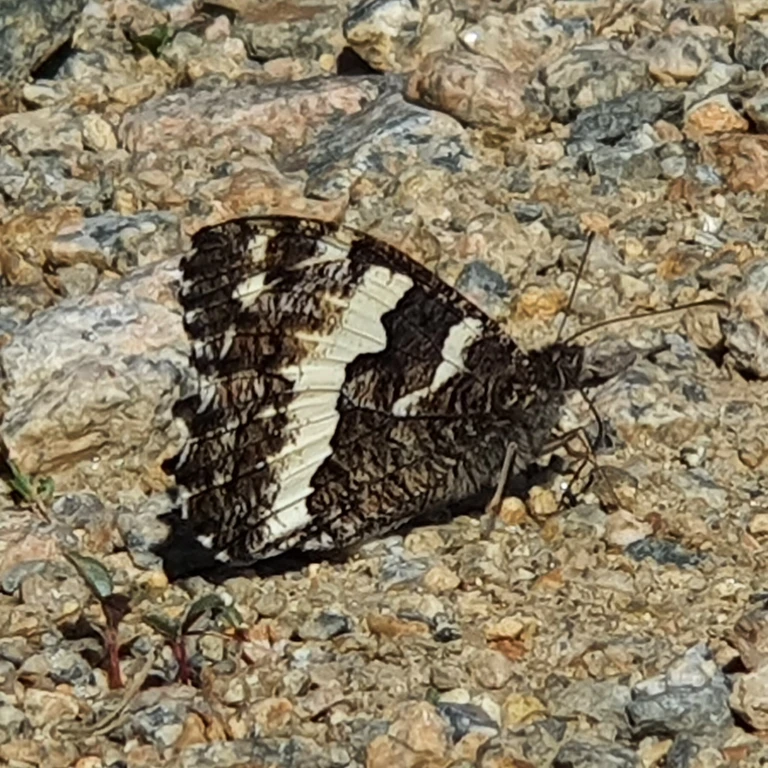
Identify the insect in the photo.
Brintesia circe
